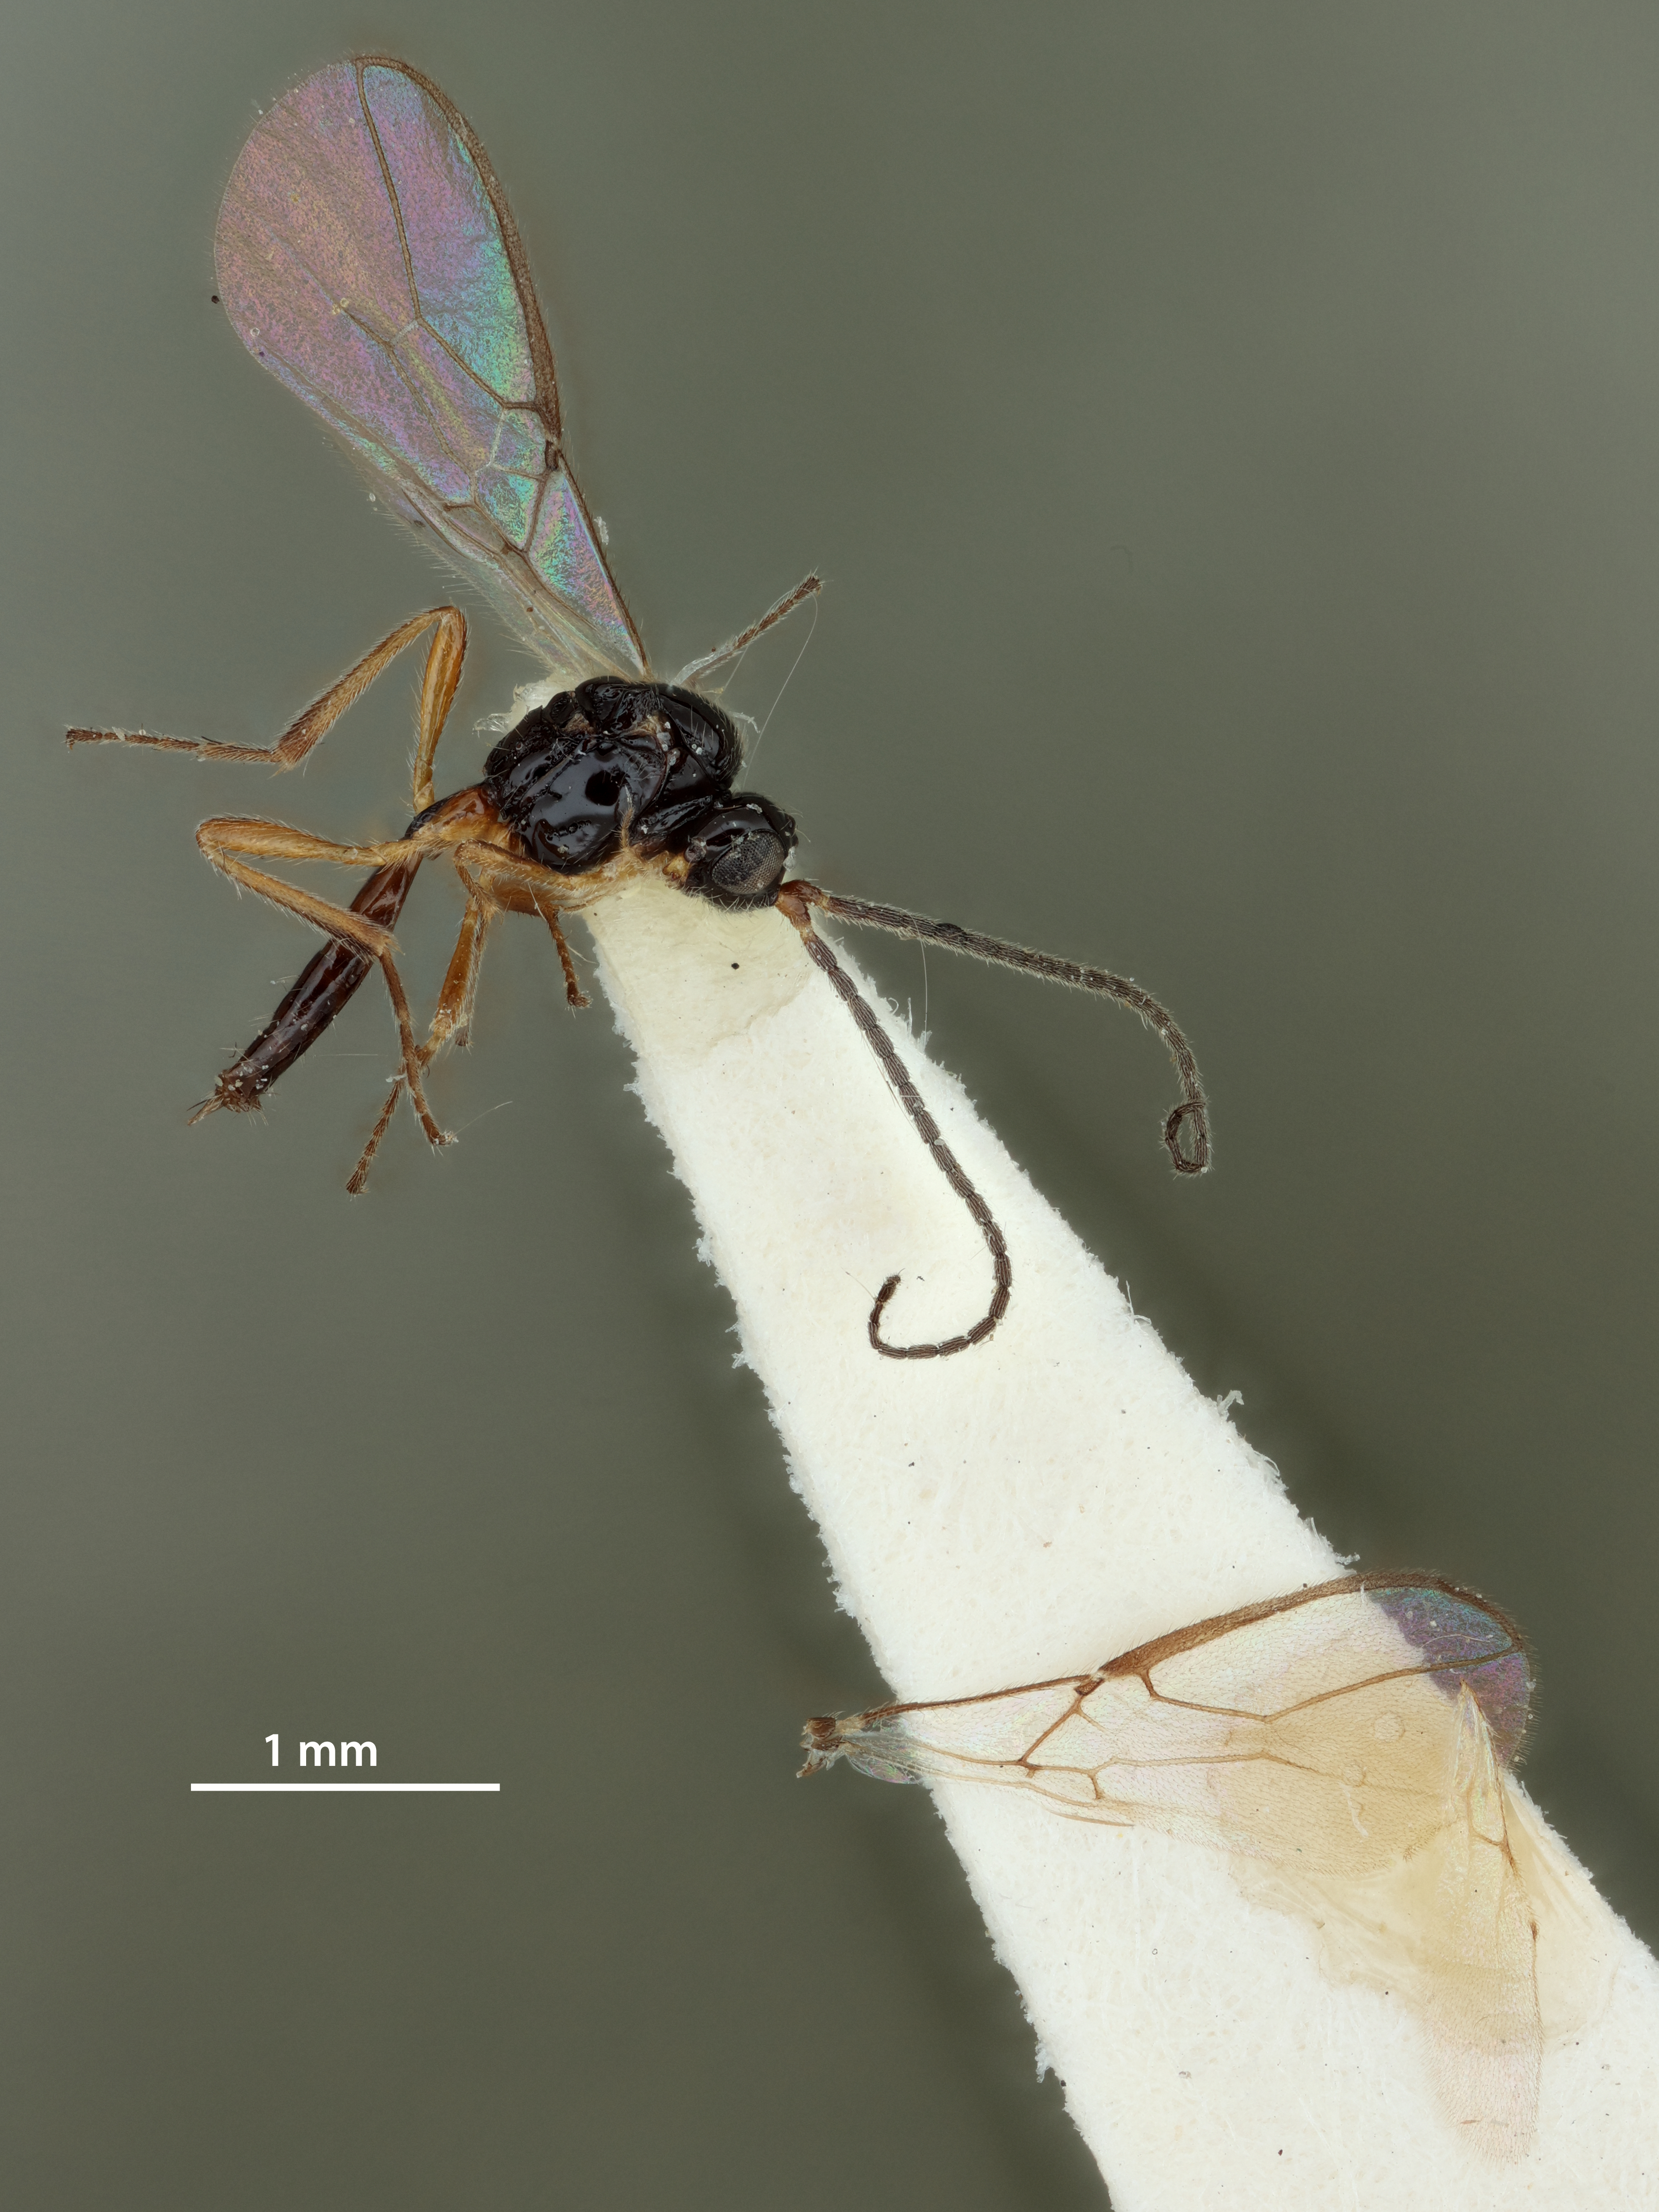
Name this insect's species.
Aspilota alexanderi
